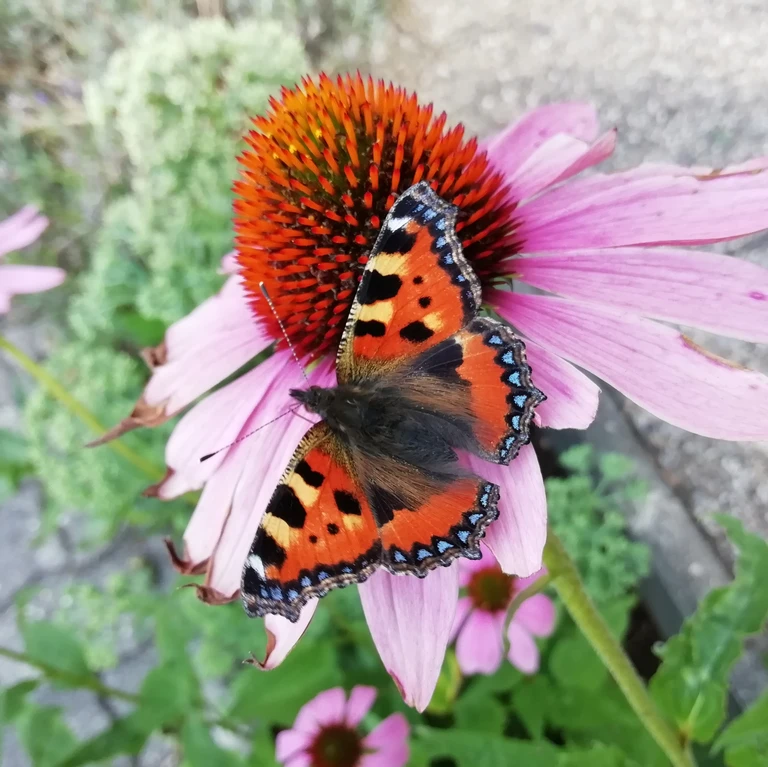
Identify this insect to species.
Aglais urticae
